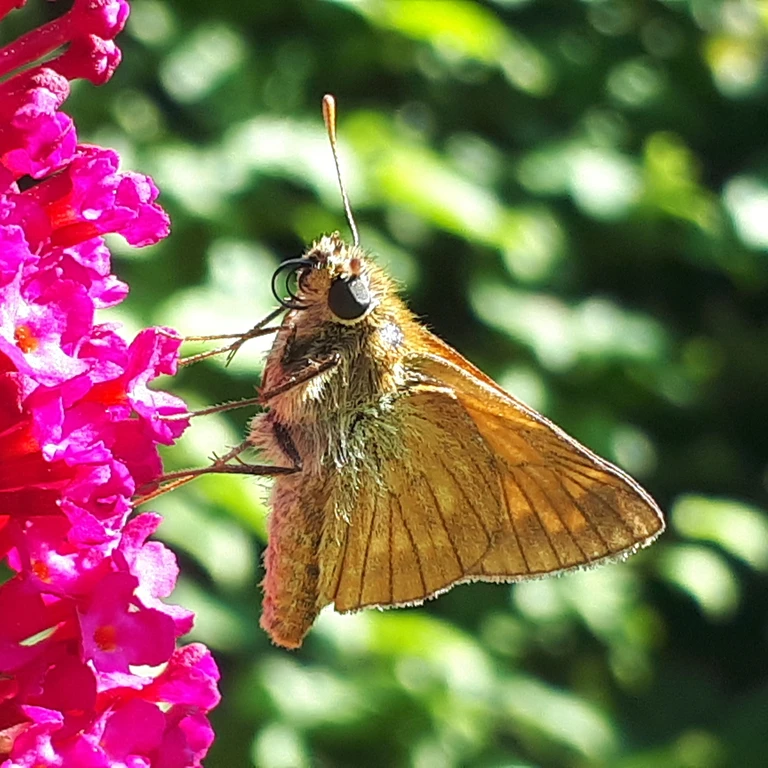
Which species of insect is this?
Ochlodes sylvanus (also Ochlodes venata)
